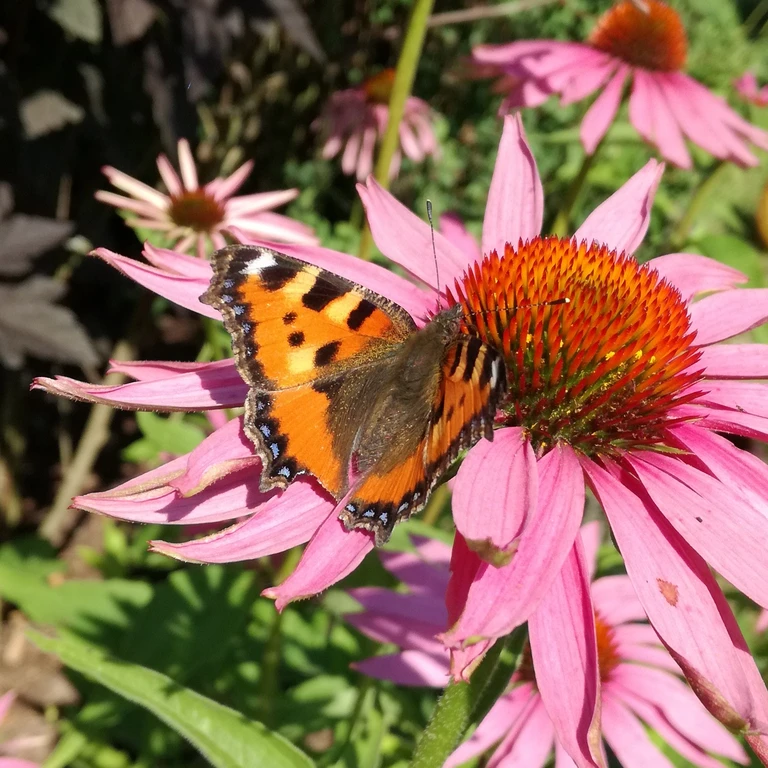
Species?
Aglais urticae
